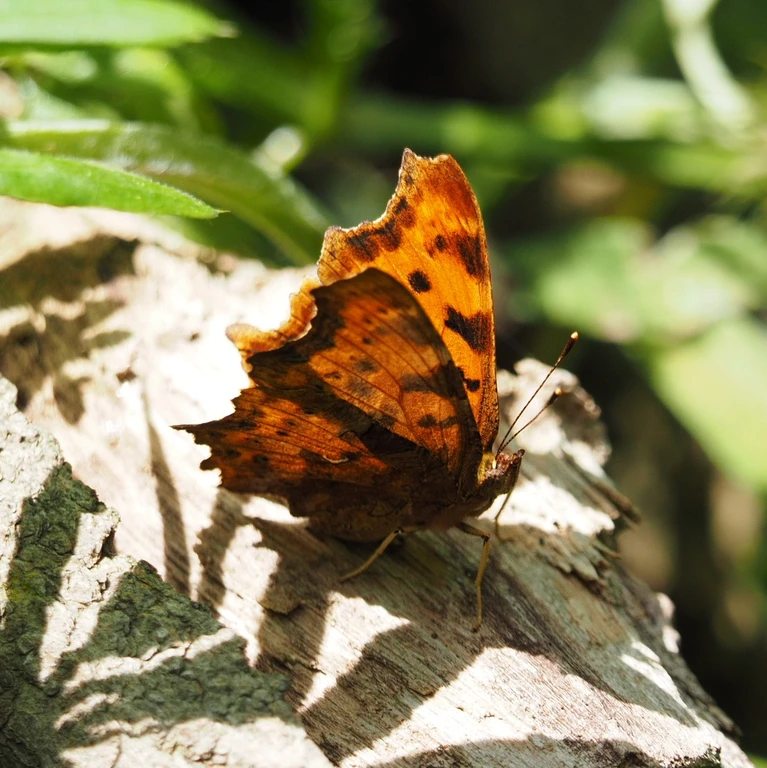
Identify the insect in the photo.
Polygonia c-album
